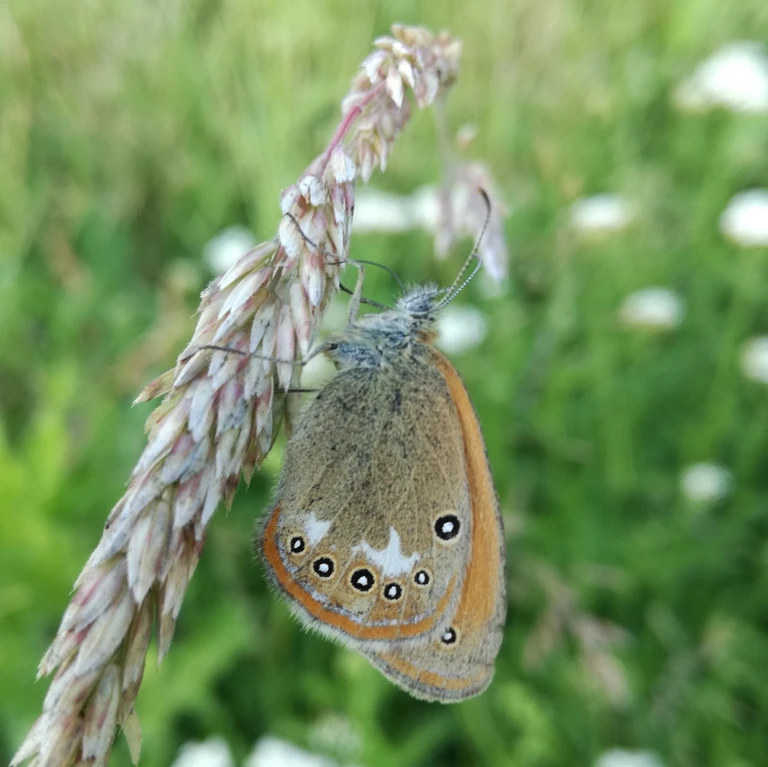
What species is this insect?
Coenonympha glycerion (also Coenonympha iphis)
